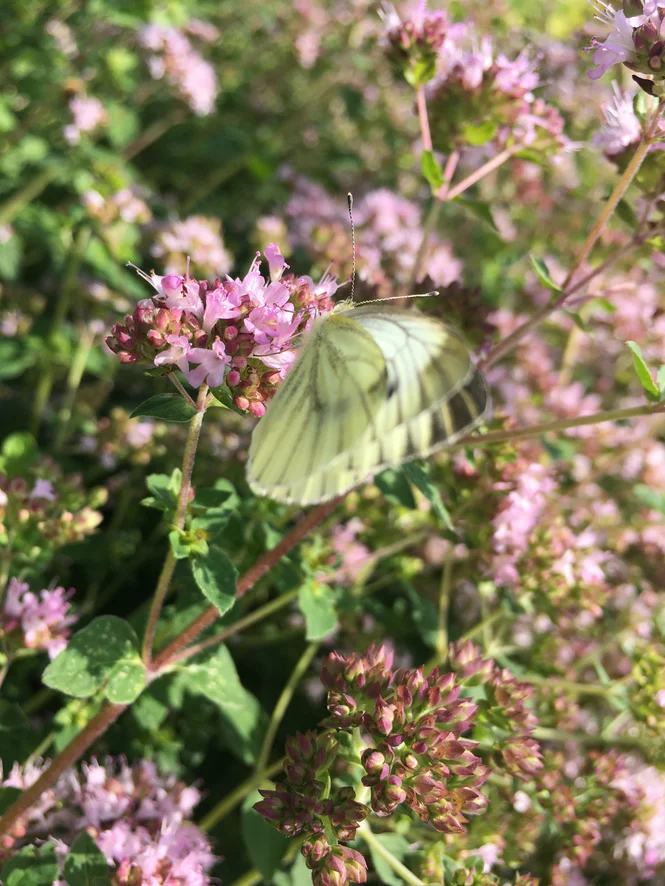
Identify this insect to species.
Pieris napi
